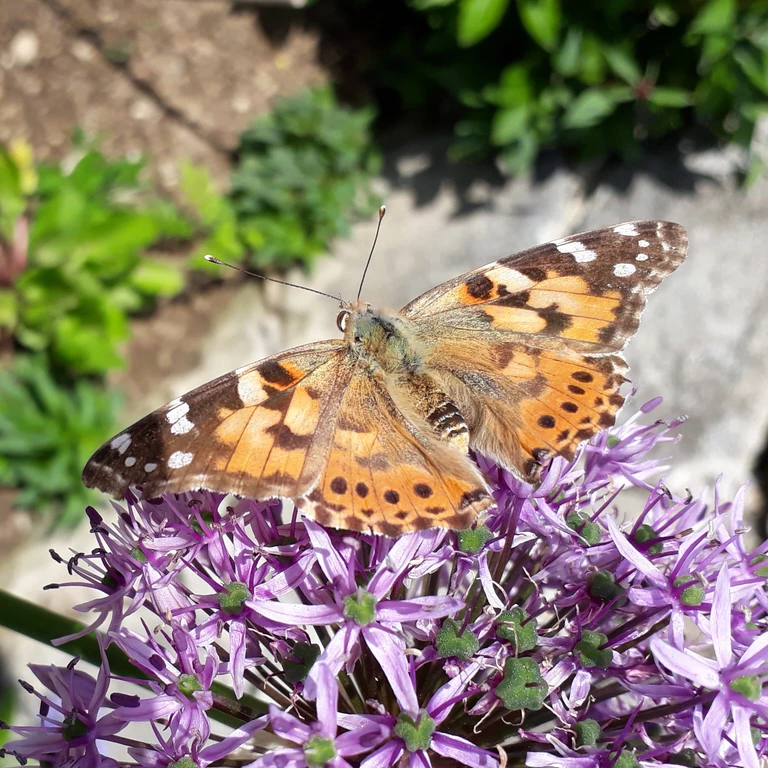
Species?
Vanessa cardui
